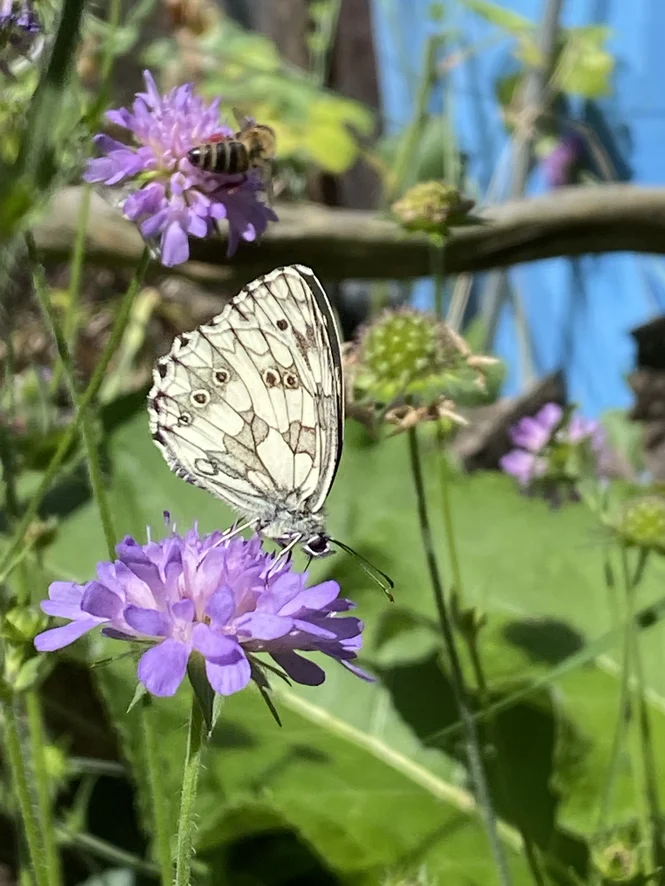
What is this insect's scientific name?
Melanargia galathea
